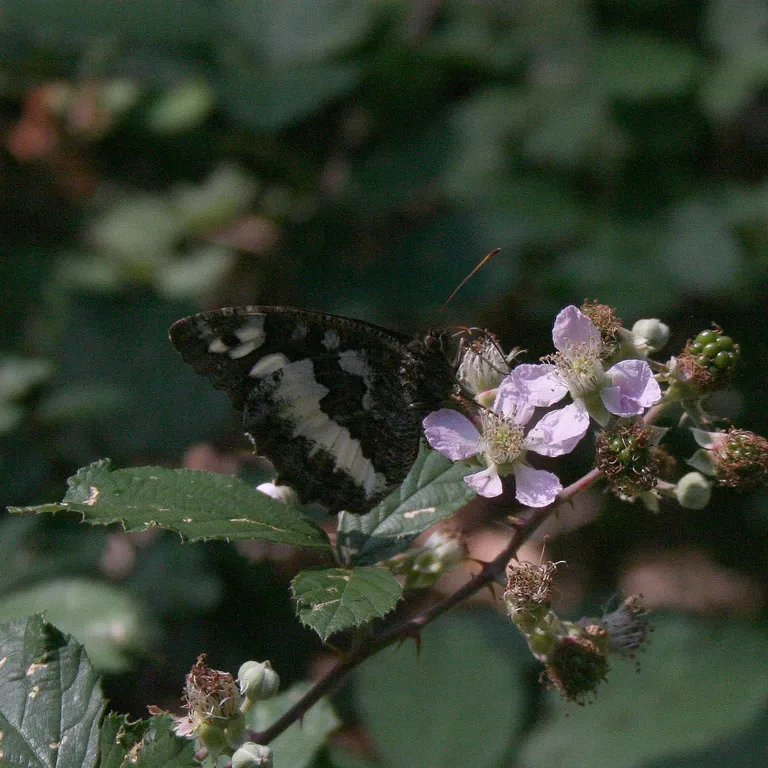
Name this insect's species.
Brintesia circe
